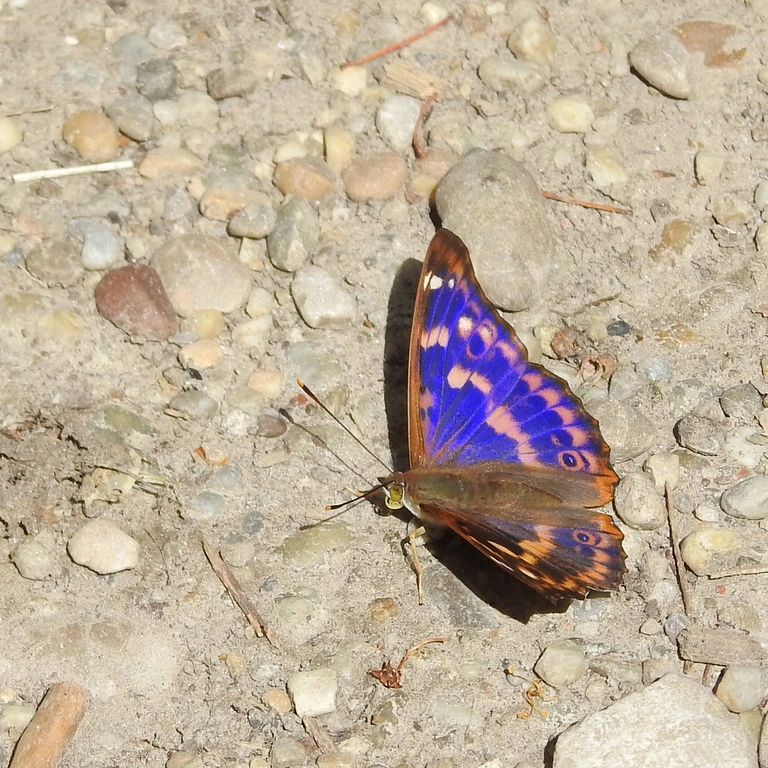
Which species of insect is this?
Apatura ilia
